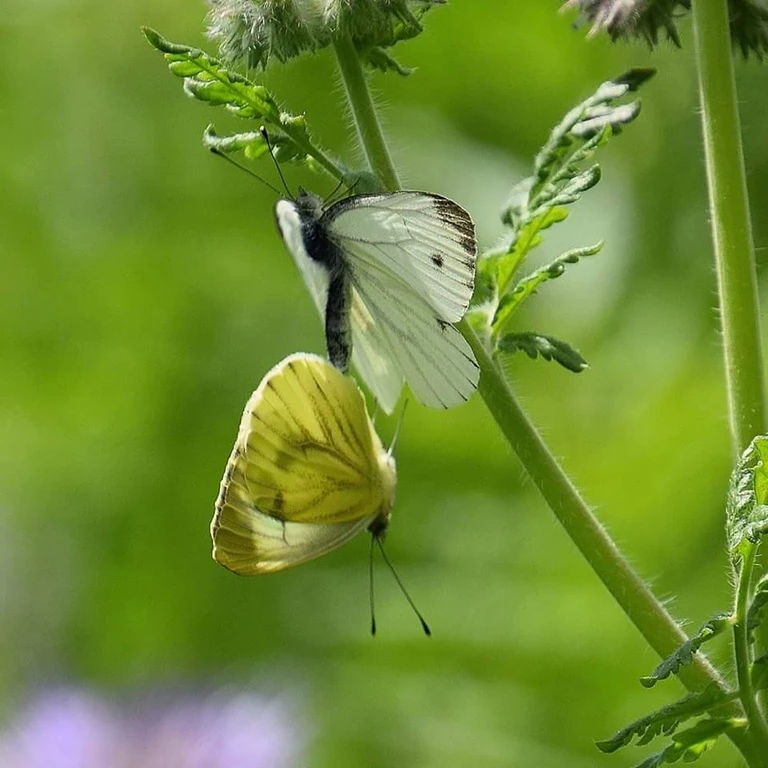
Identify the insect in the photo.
Pieris napi
